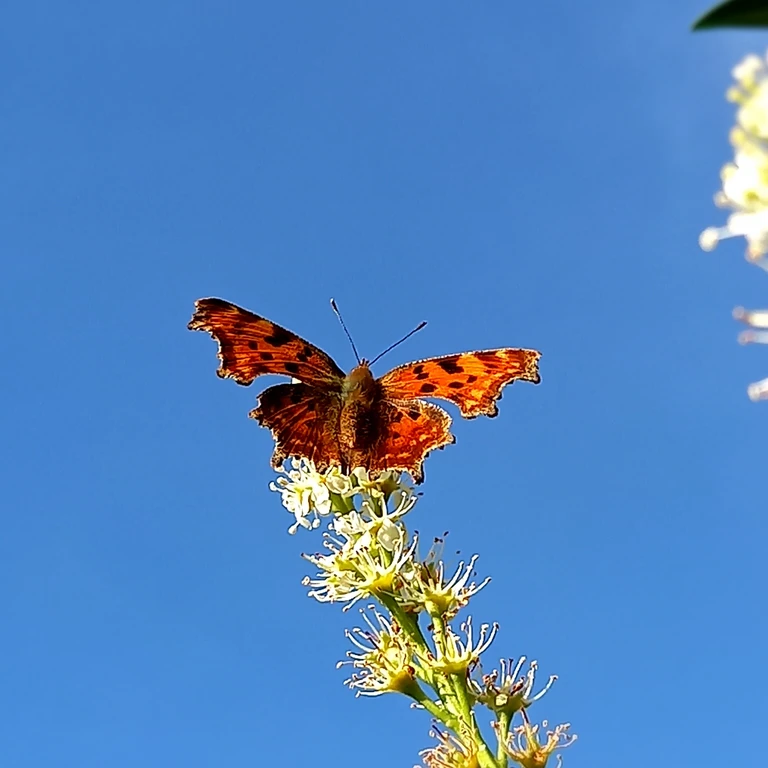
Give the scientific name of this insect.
Polygonia c-album
